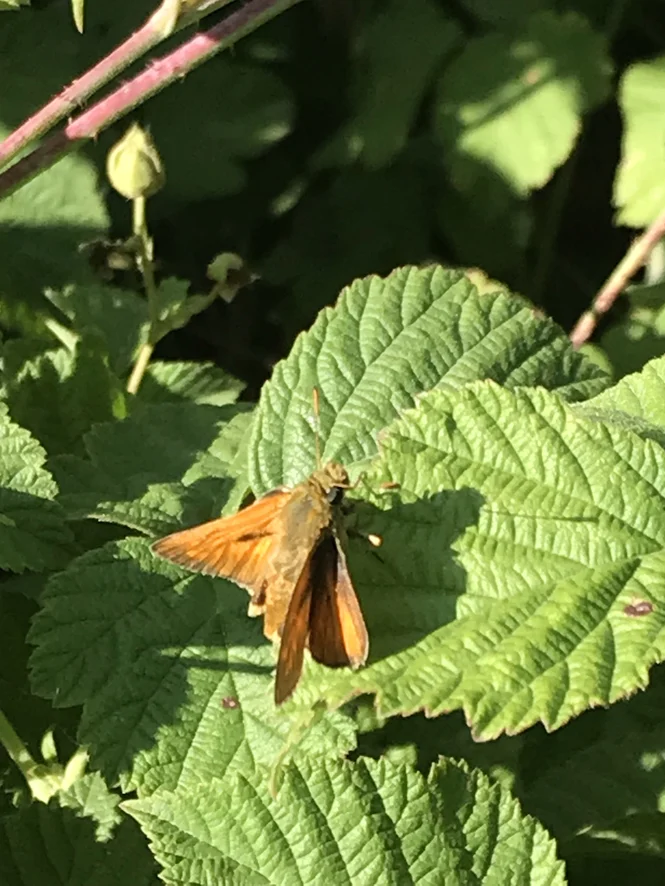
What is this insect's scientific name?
Ochlodes sylvanus (also Ochlodes venata)
